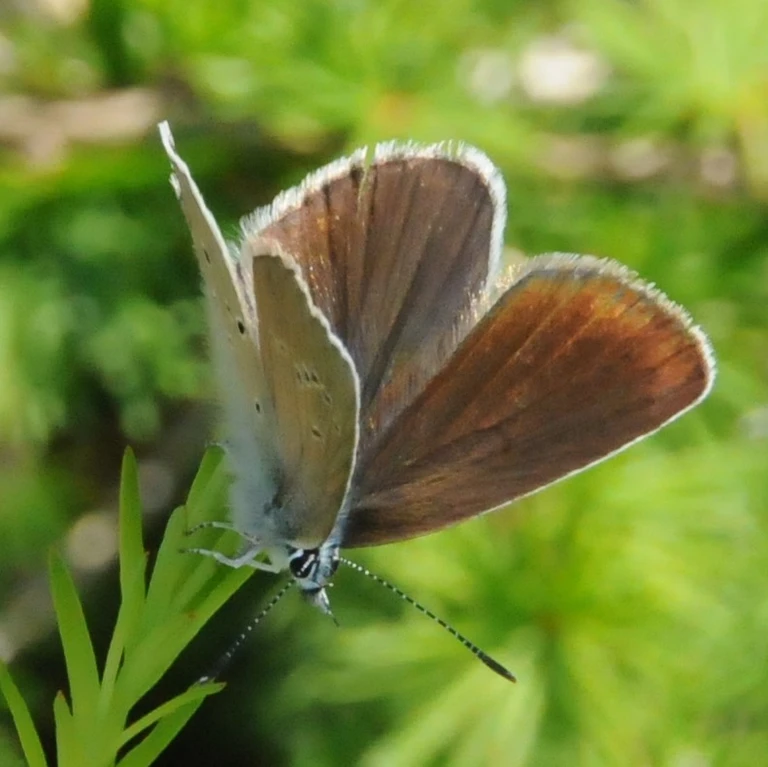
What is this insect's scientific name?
Cyaniris semiargus
